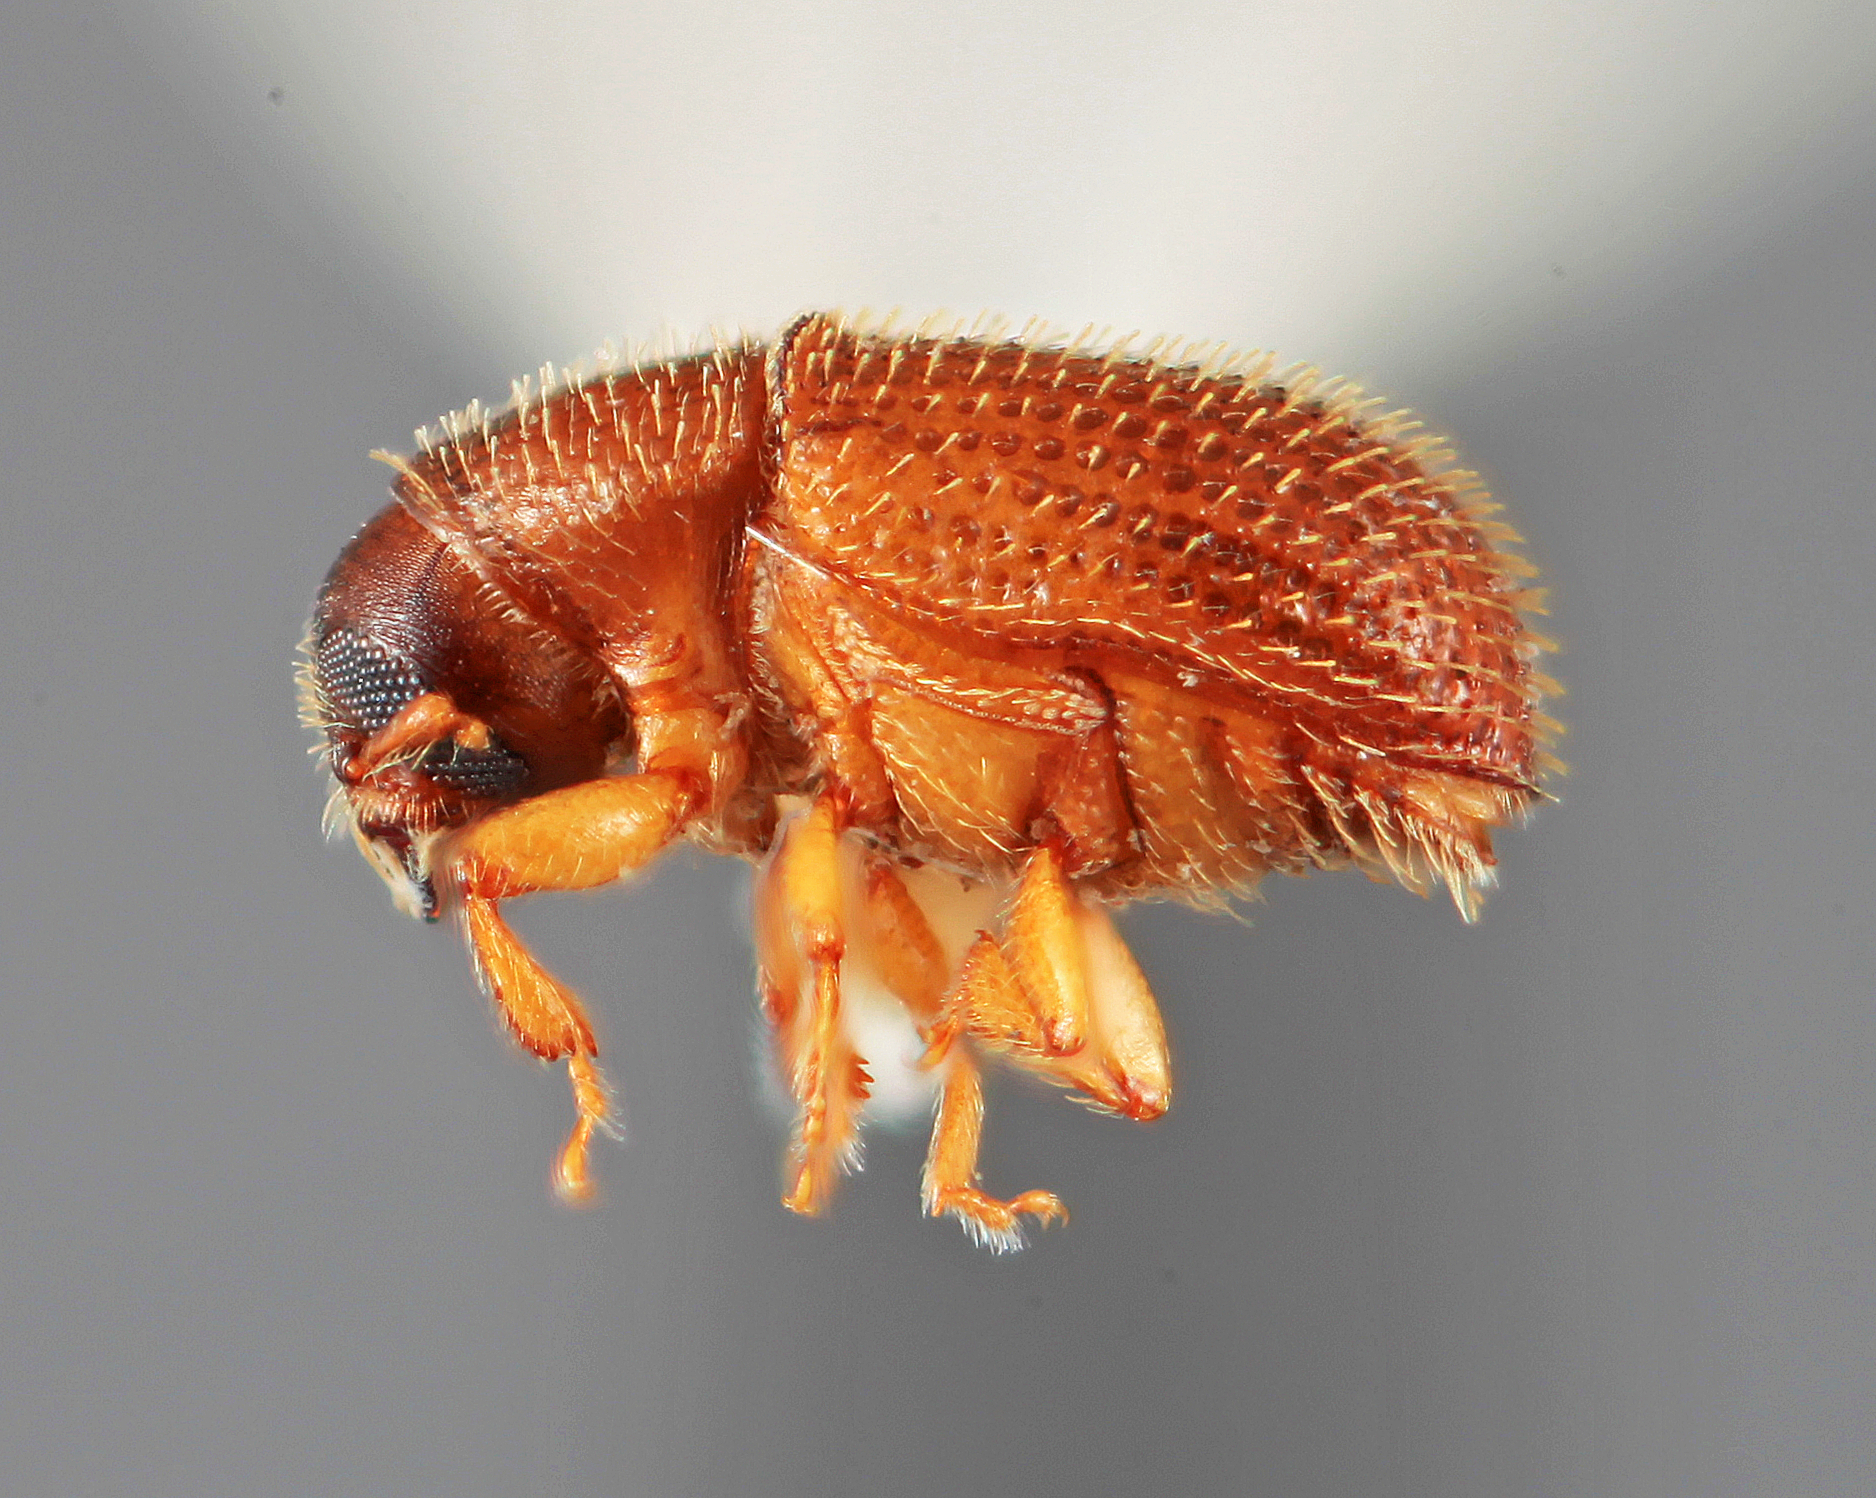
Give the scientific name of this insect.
Phloeotribus simplex
